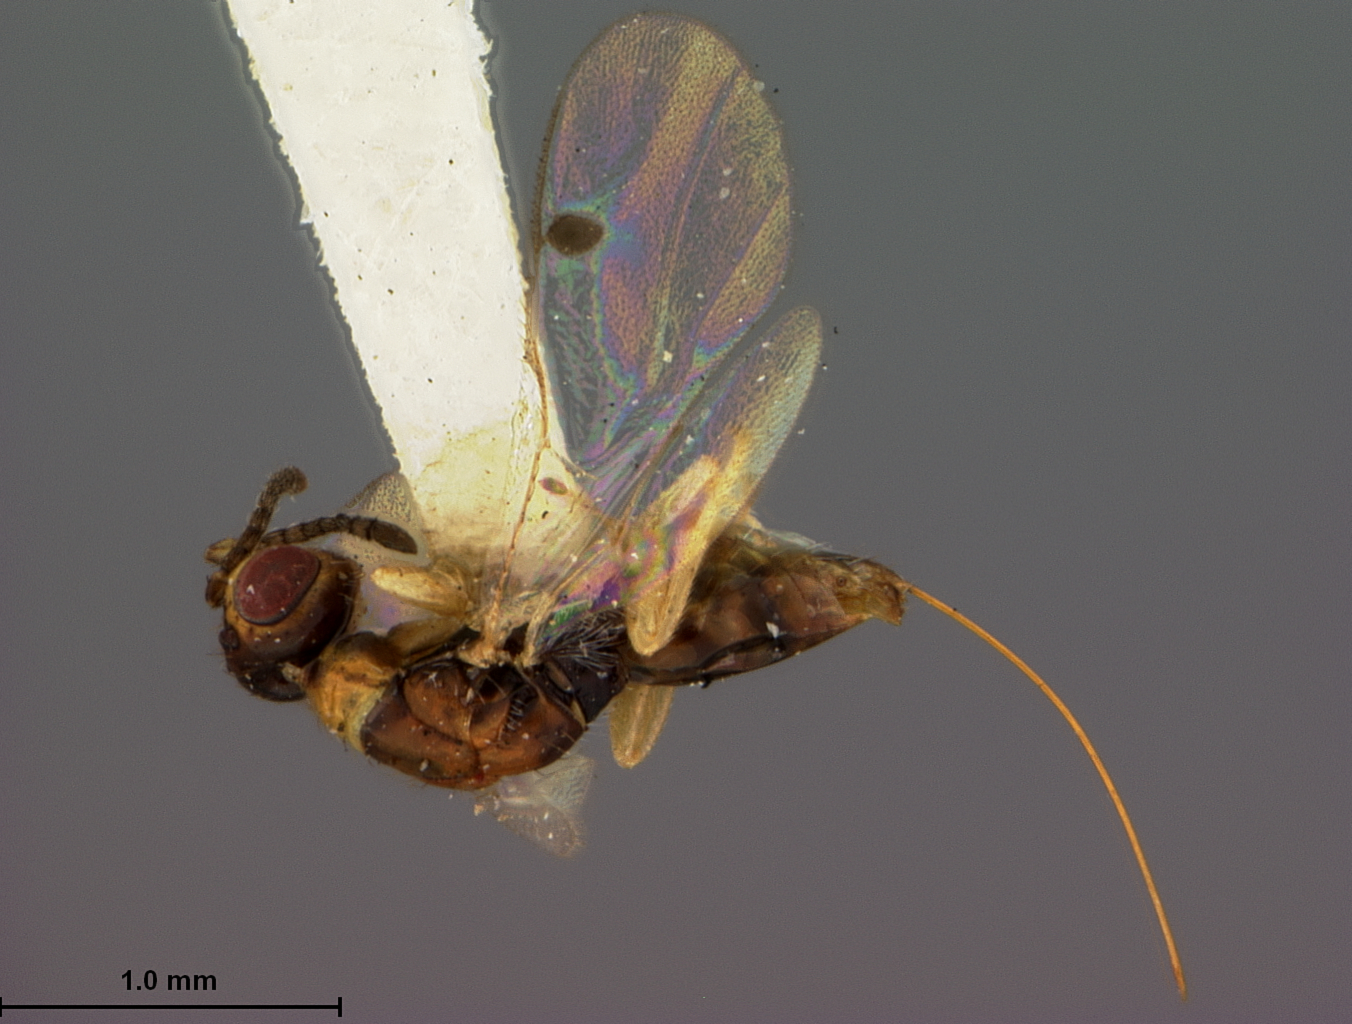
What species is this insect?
Megastigmus brachyscelidis
